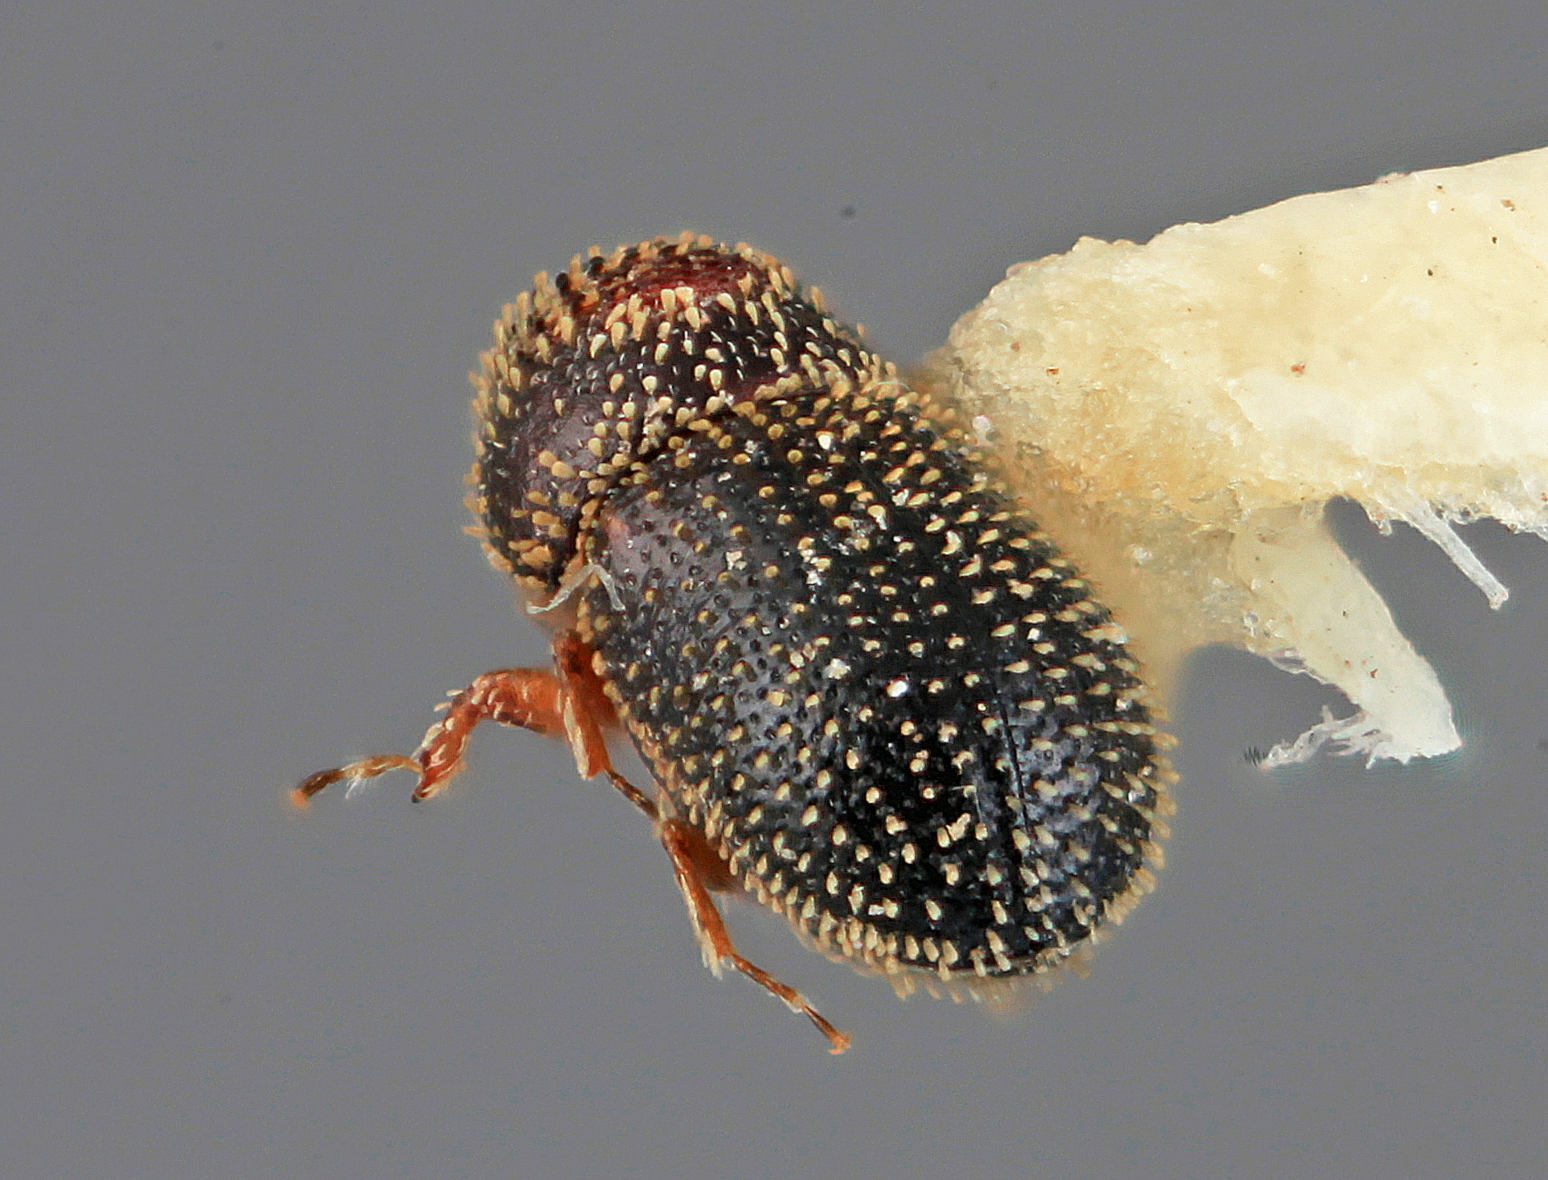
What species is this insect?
Pseudothysanoes furvus
